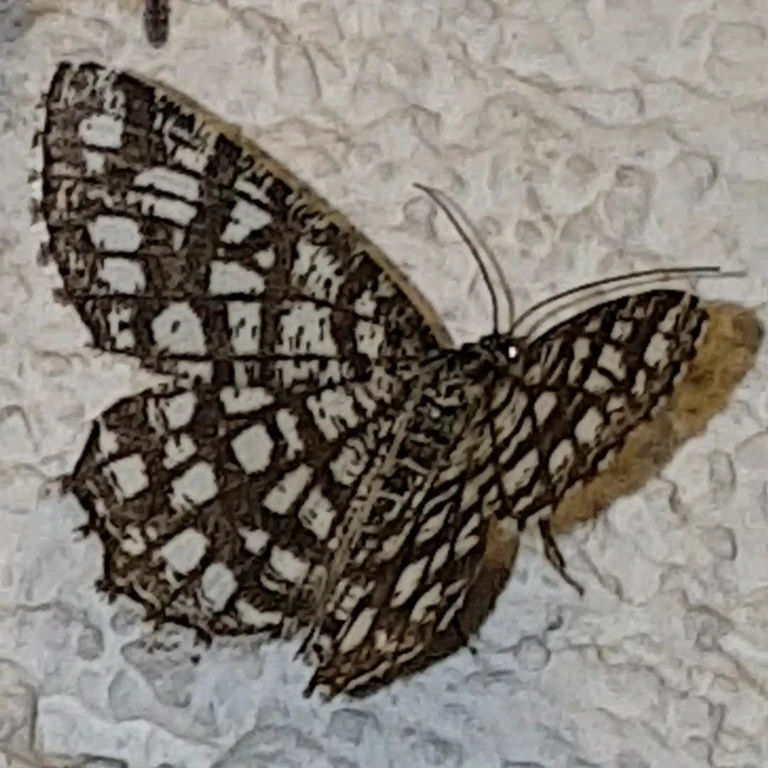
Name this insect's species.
Chiasmia clathrata
